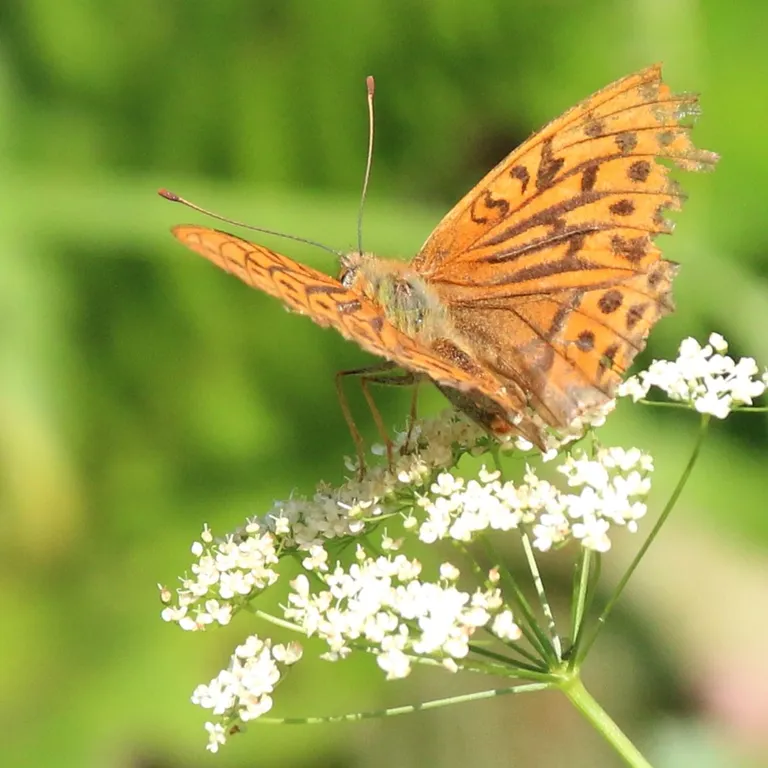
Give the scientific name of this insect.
Argynnis paphia
